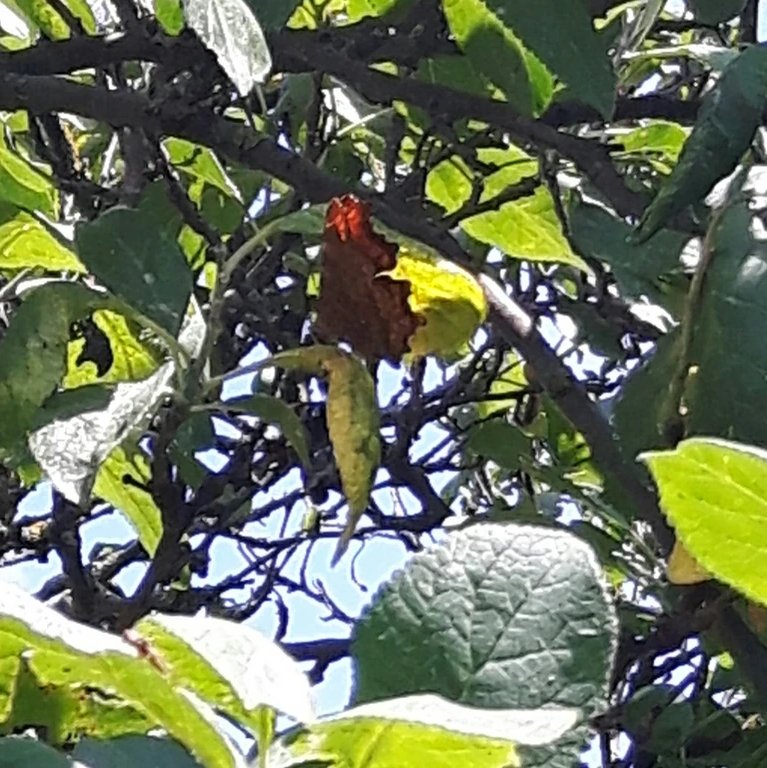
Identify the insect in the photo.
Polygonia c-album
